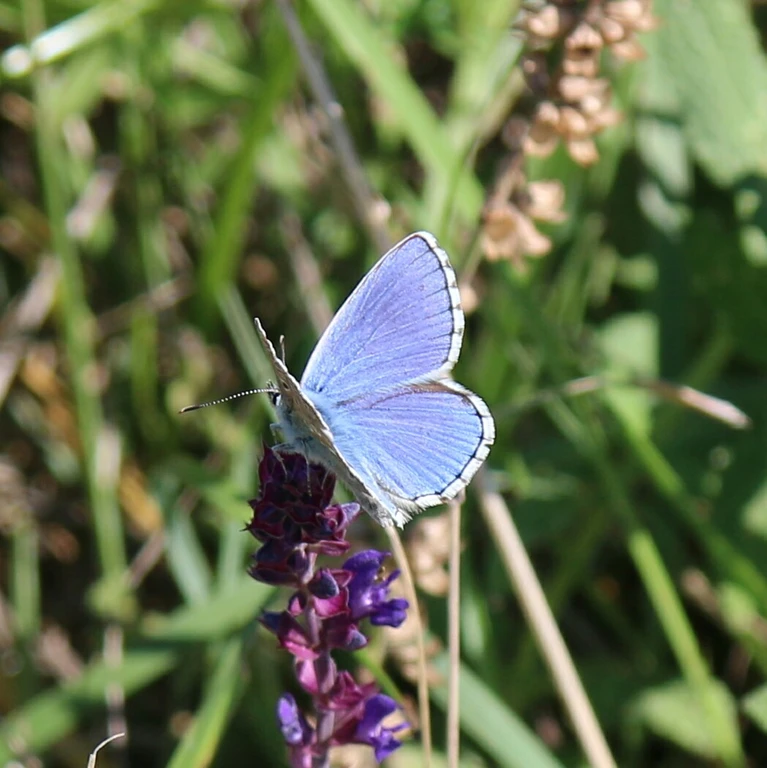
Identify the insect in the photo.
Lysandra bellargus
